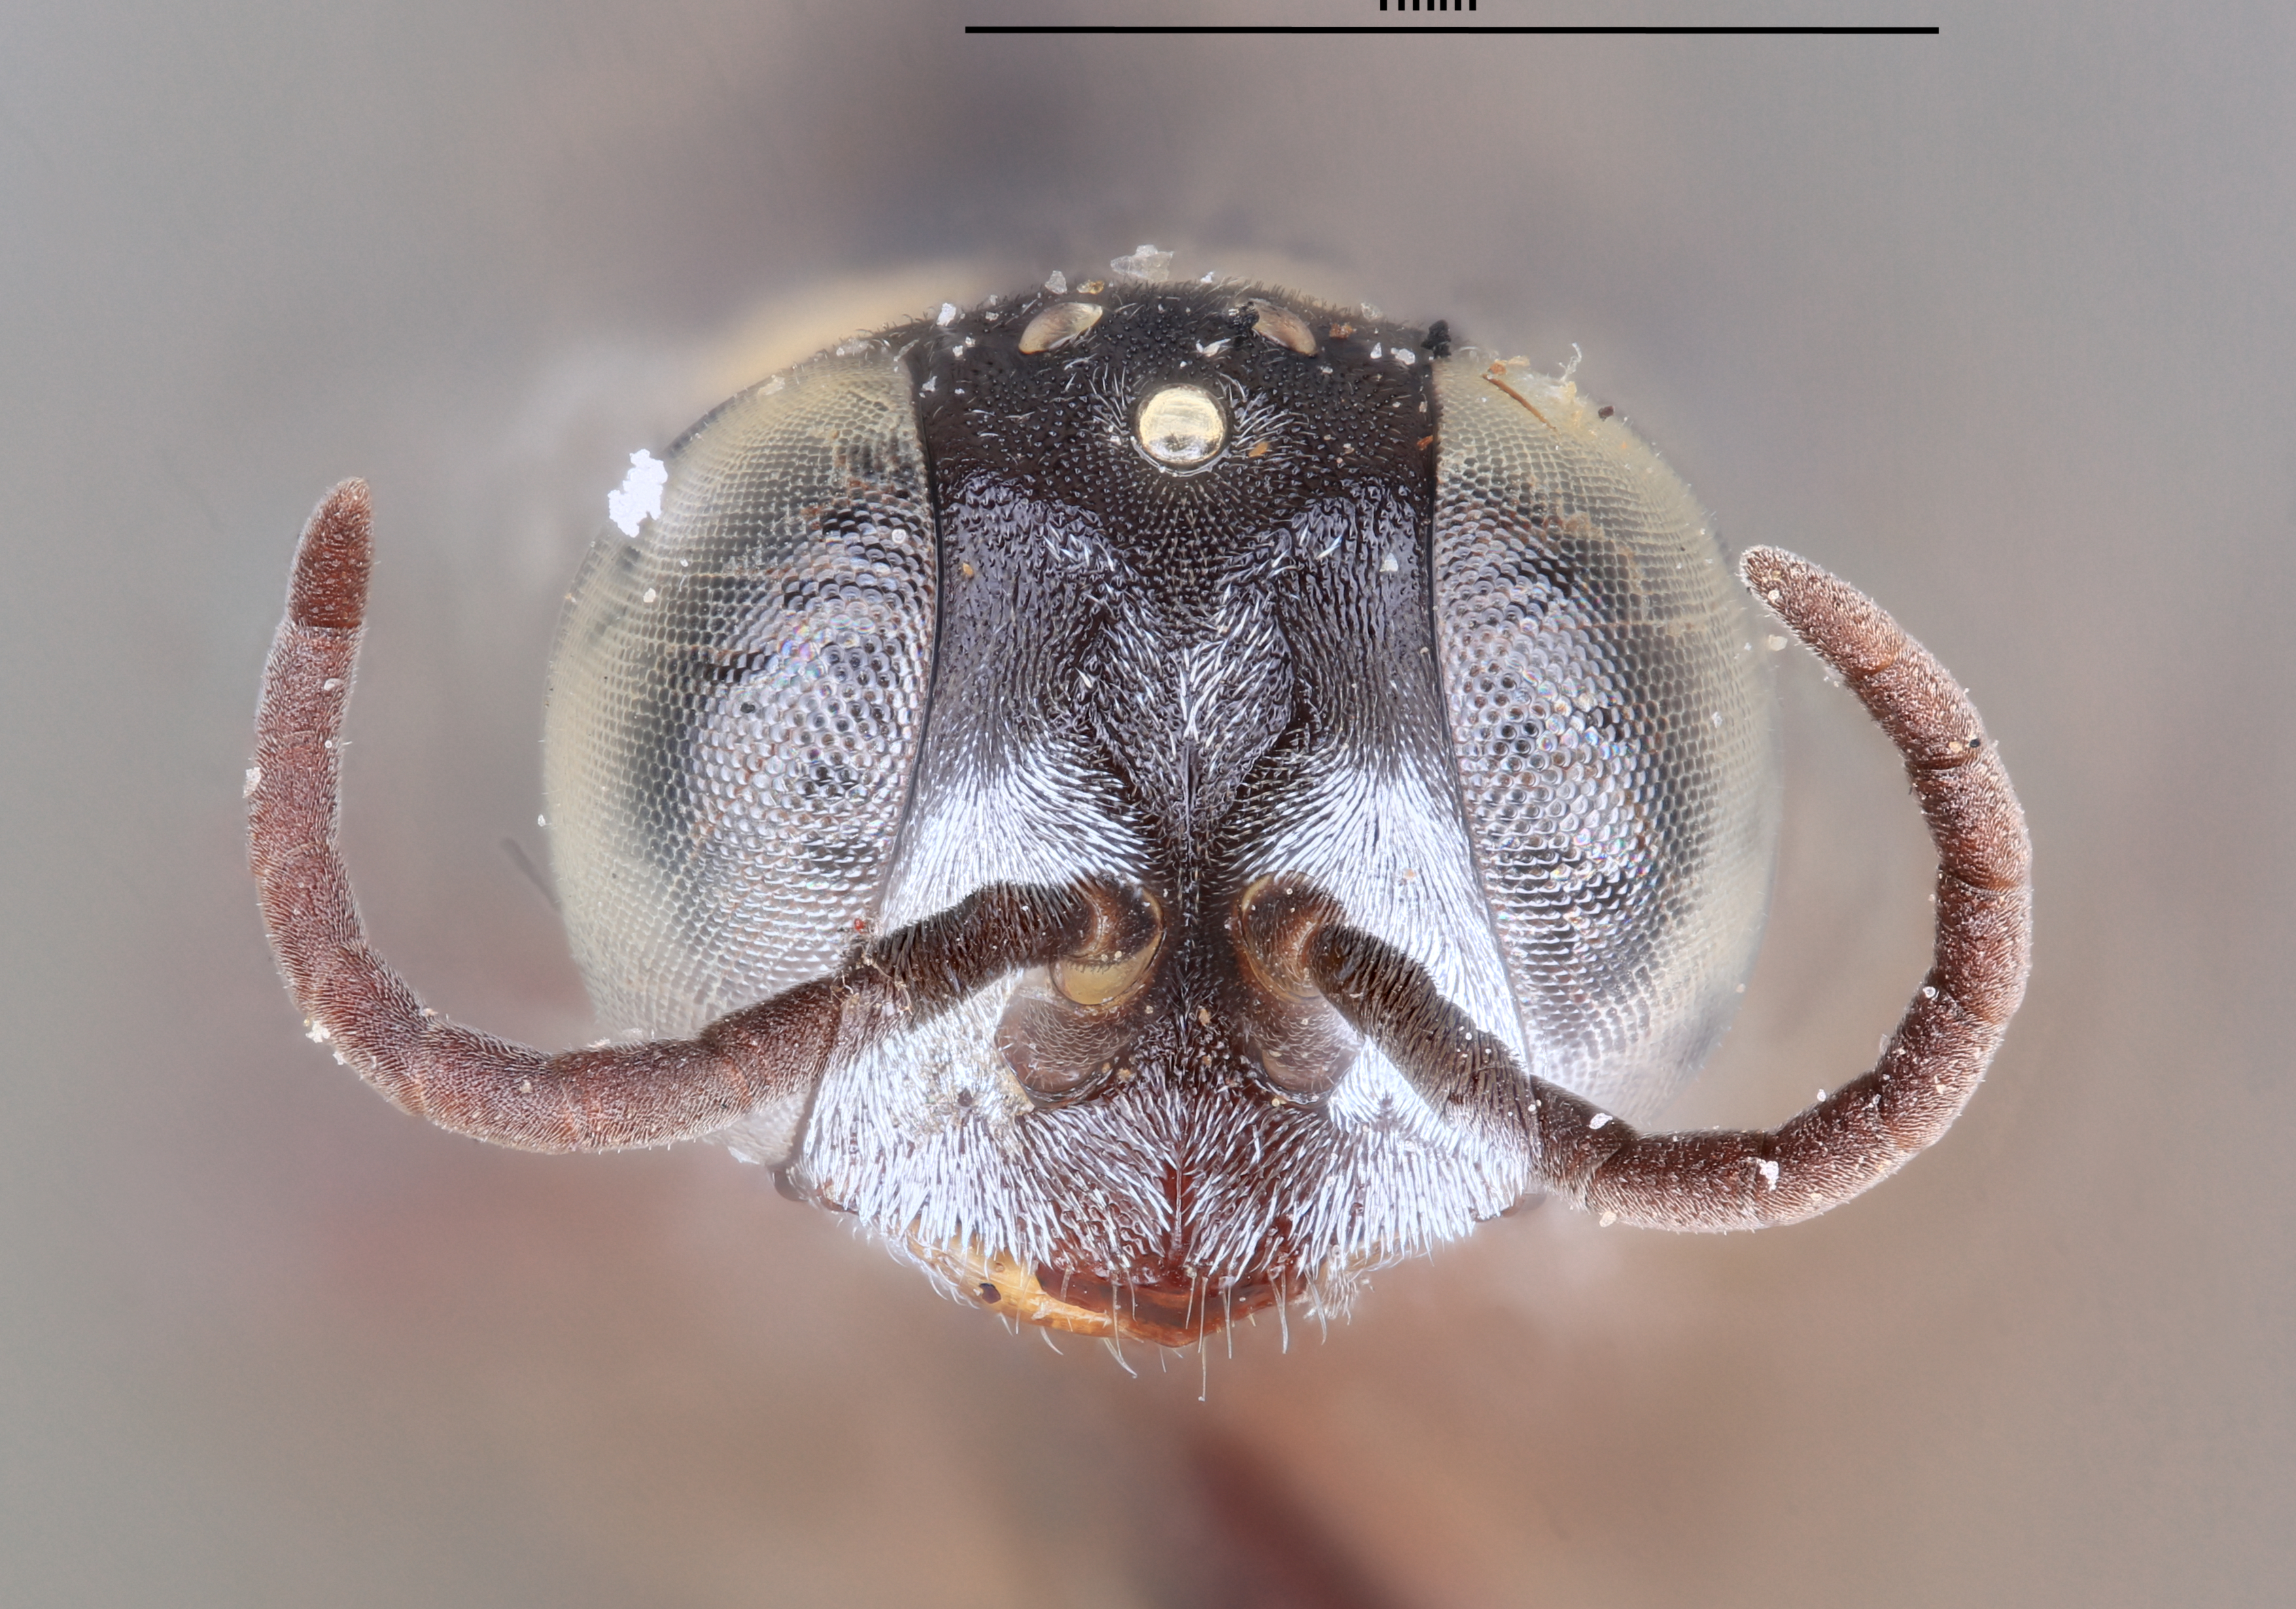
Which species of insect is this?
Niteliopsis vierecki
